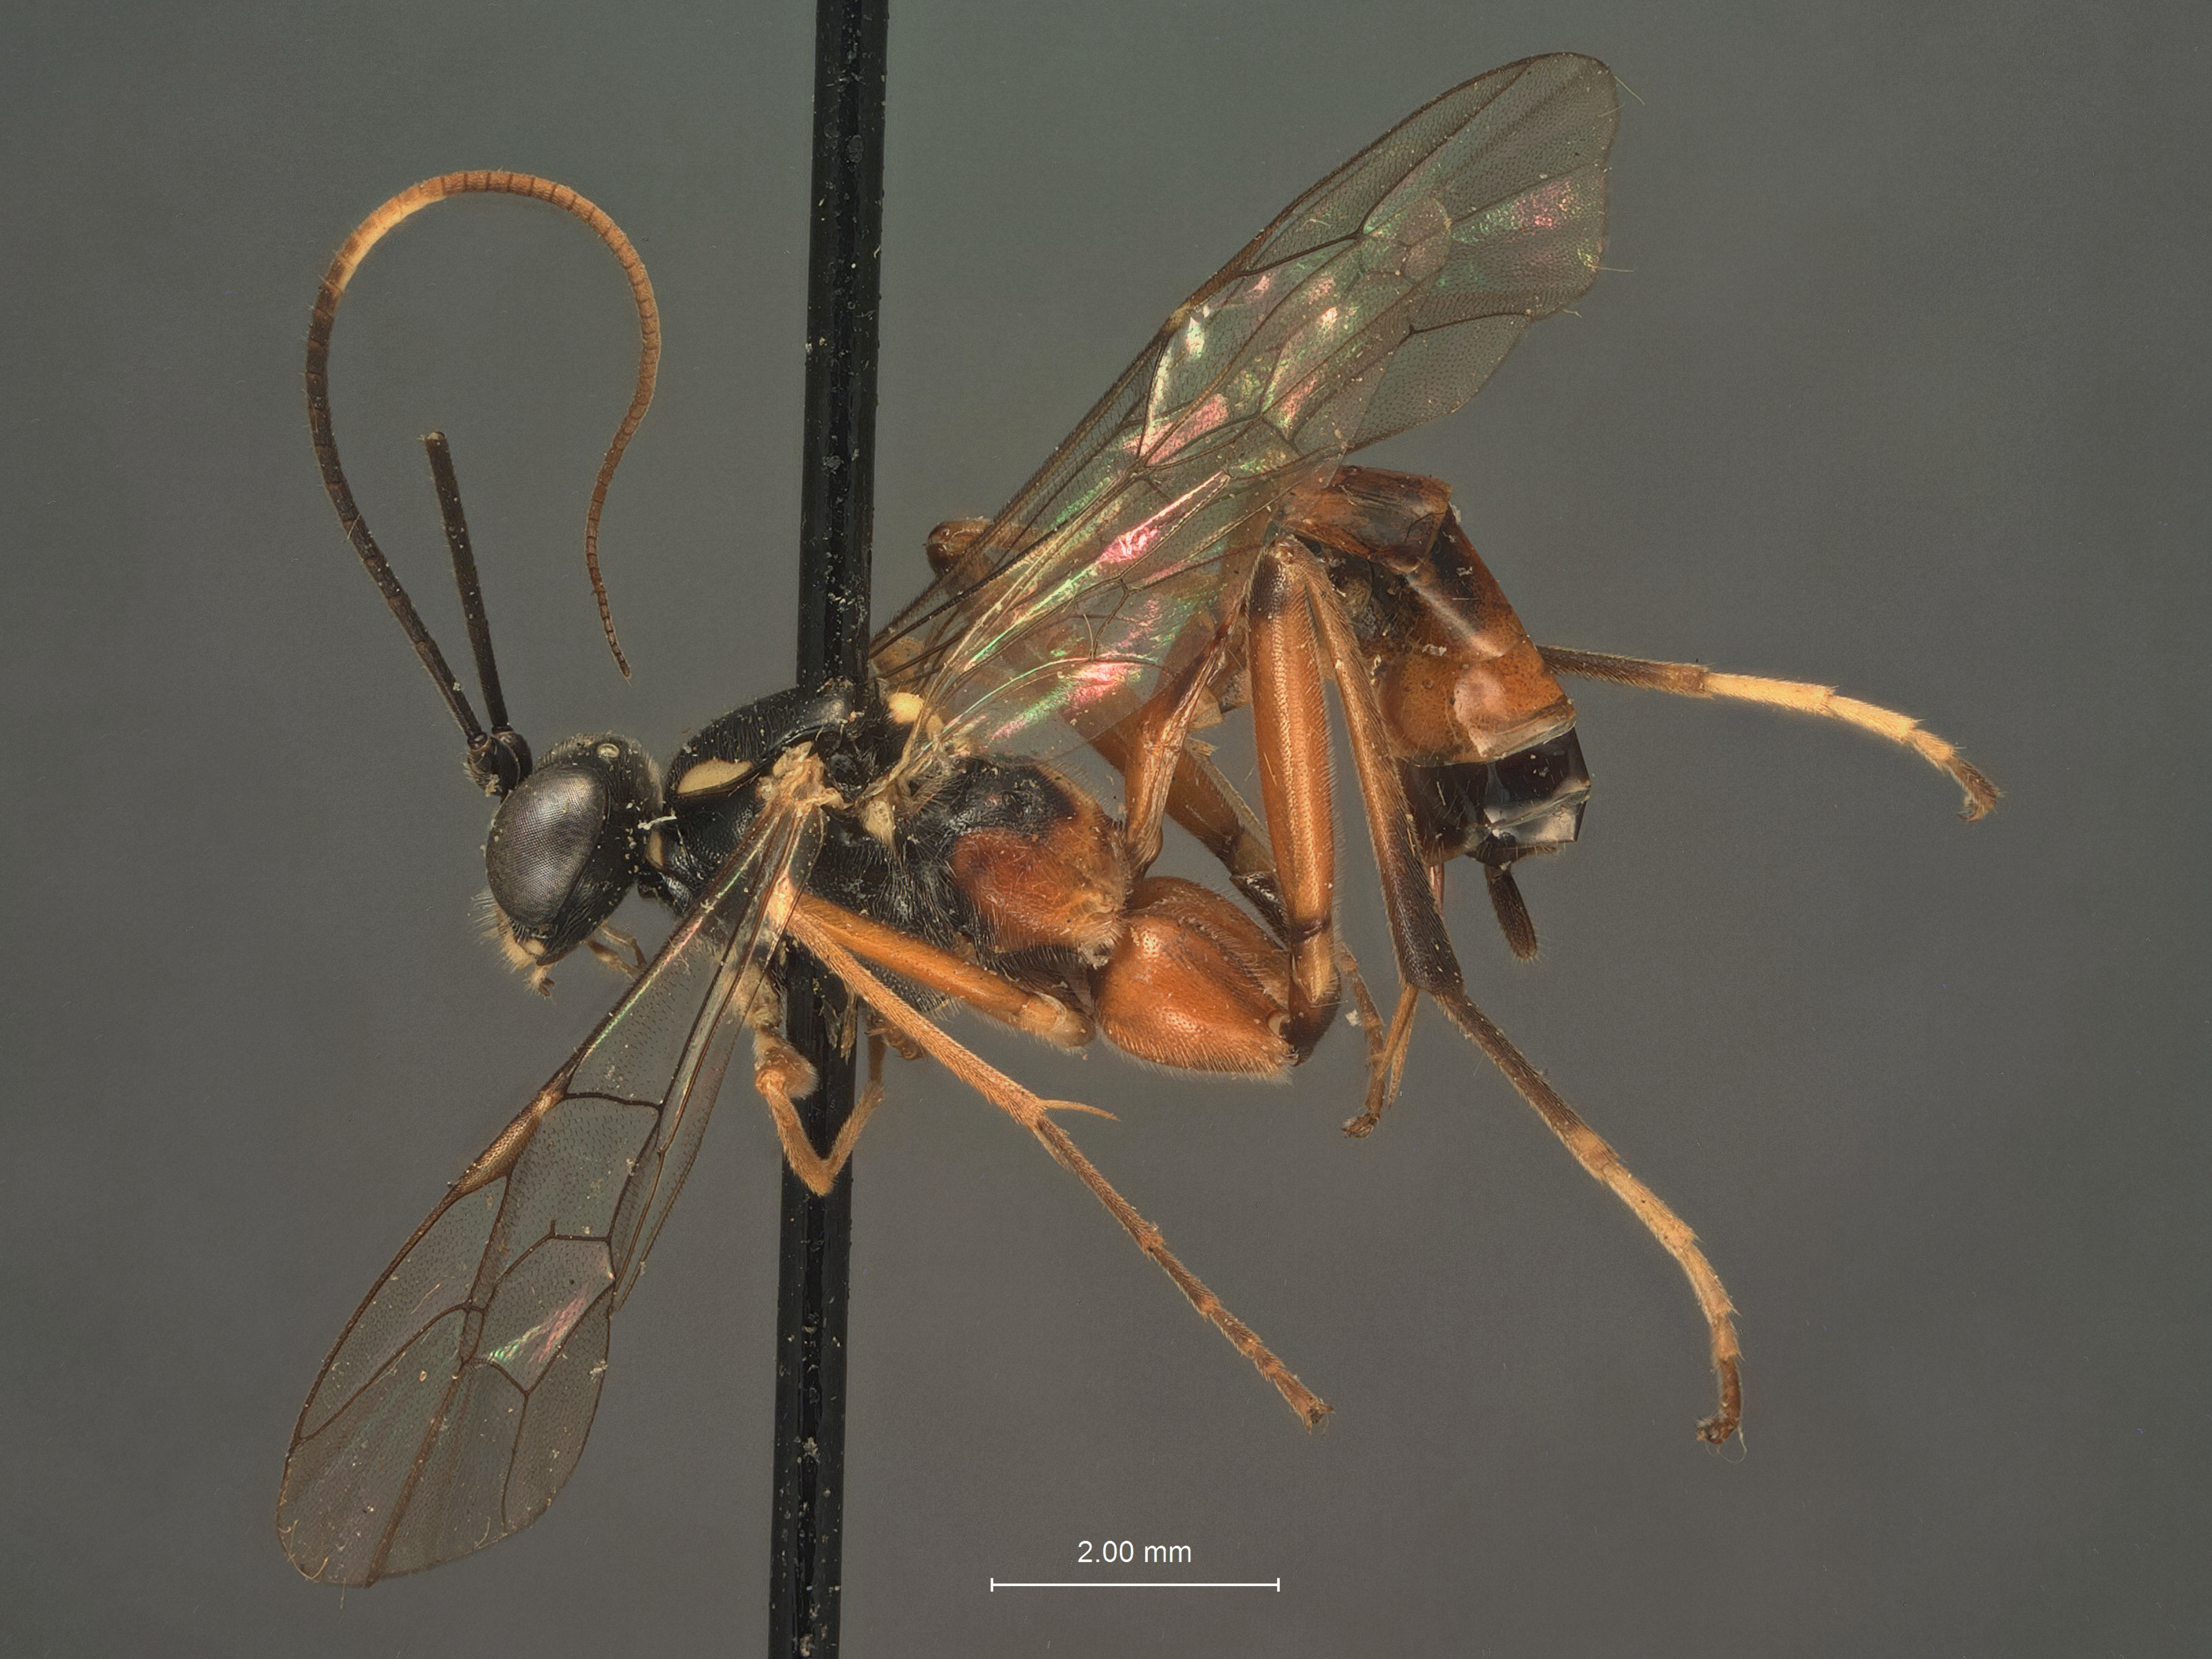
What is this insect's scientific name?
Exetastes ornatus
